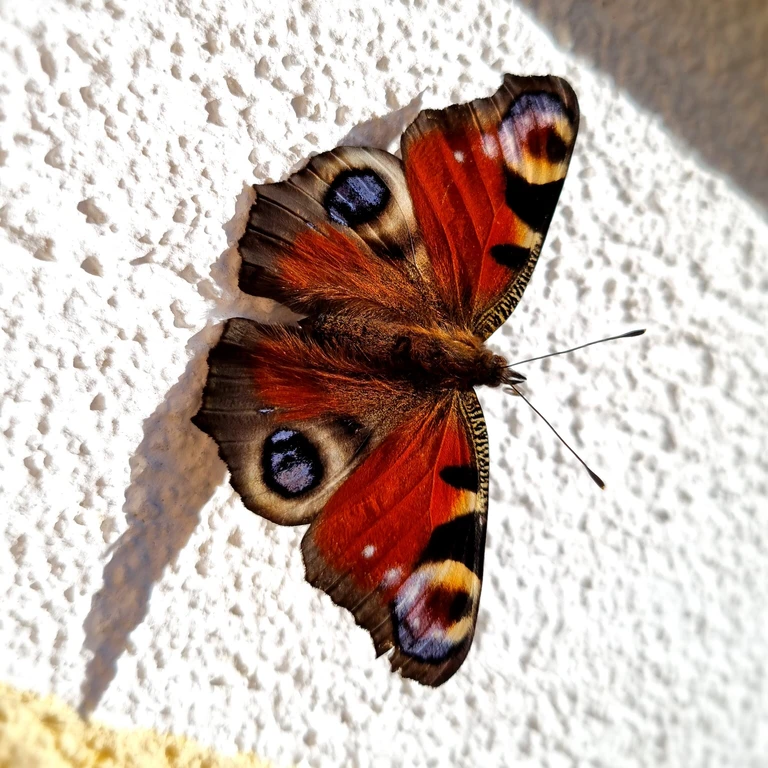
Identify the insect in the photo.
Aglais io
